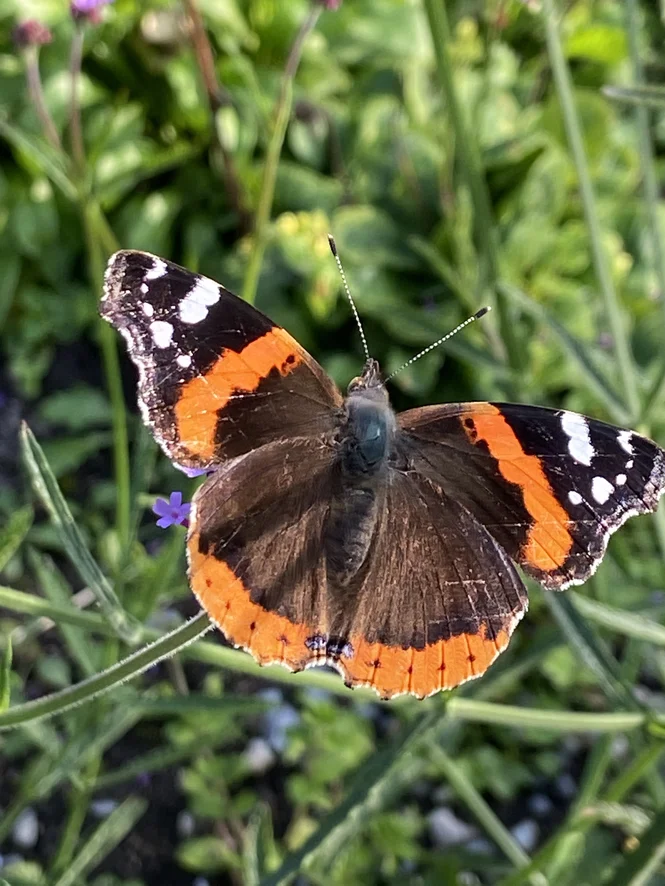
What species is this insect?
Vanessa atalanta
